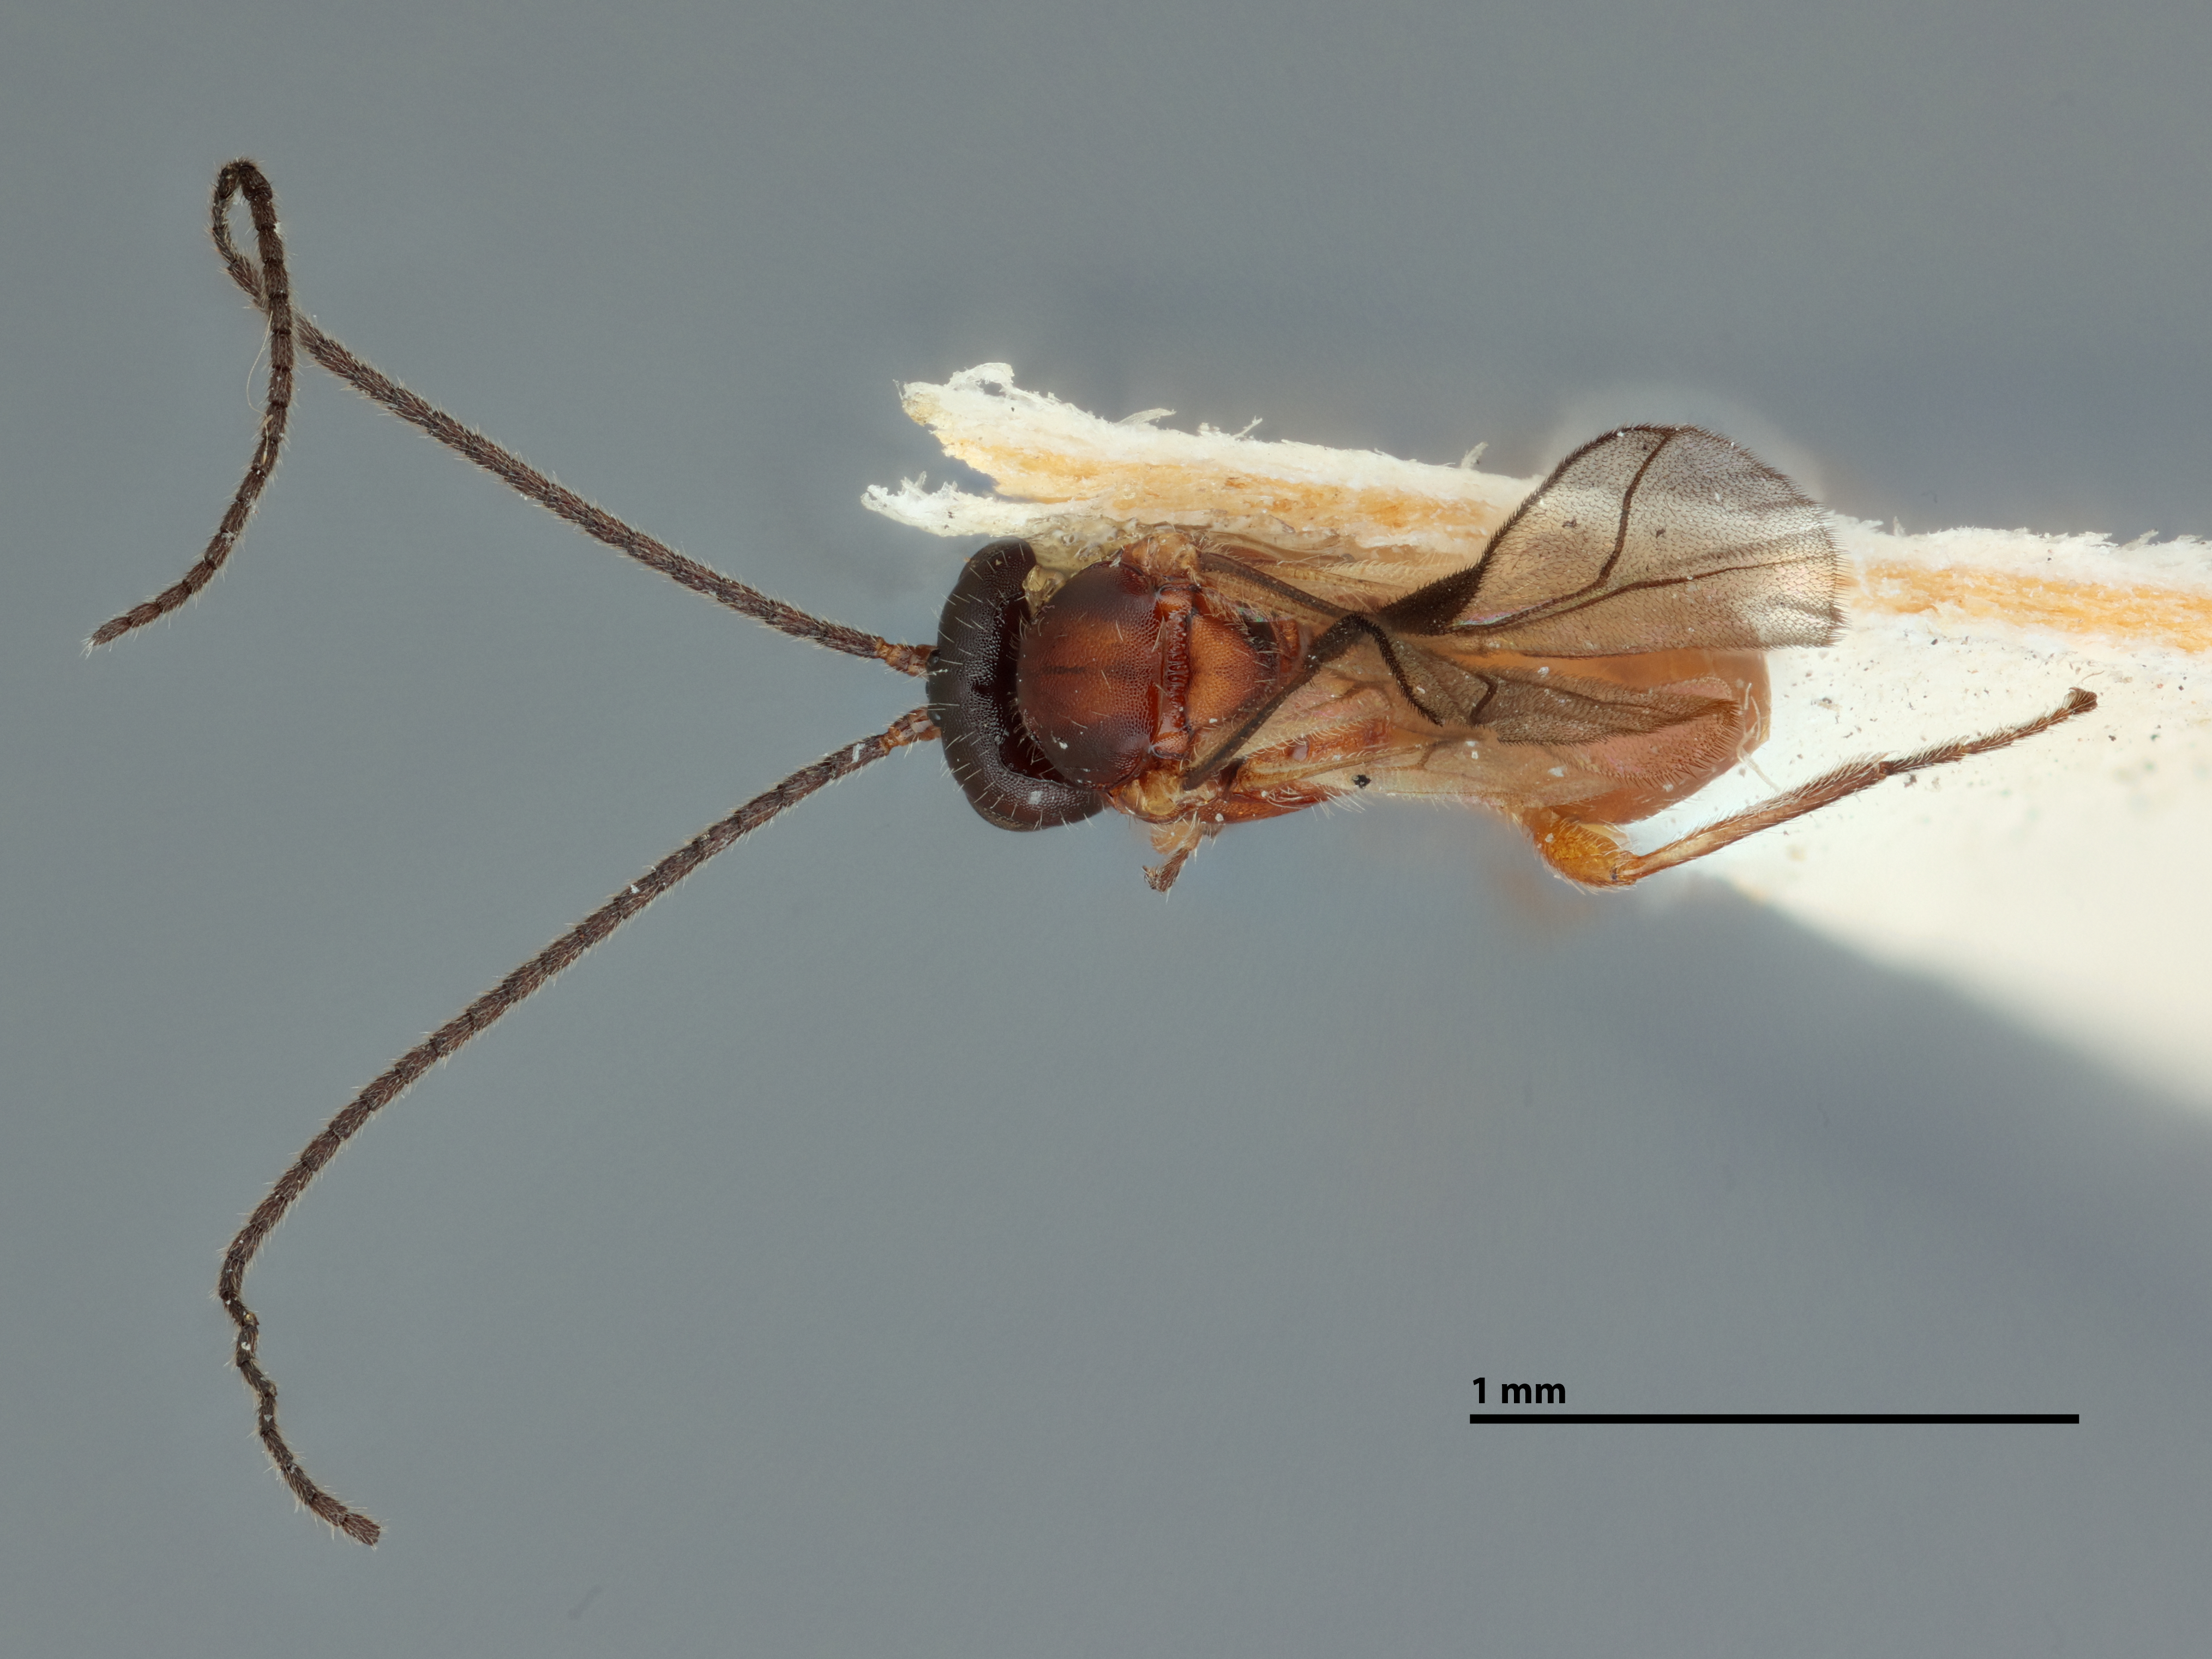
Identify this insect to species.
Opius alachuanus
